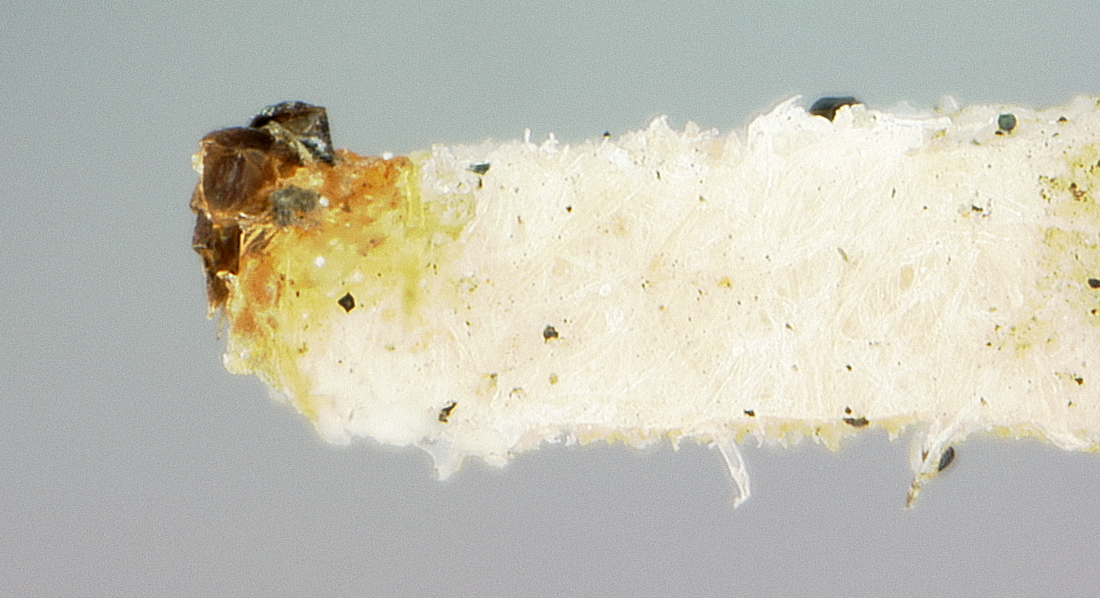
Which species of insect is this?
Coccobius diaspidis
